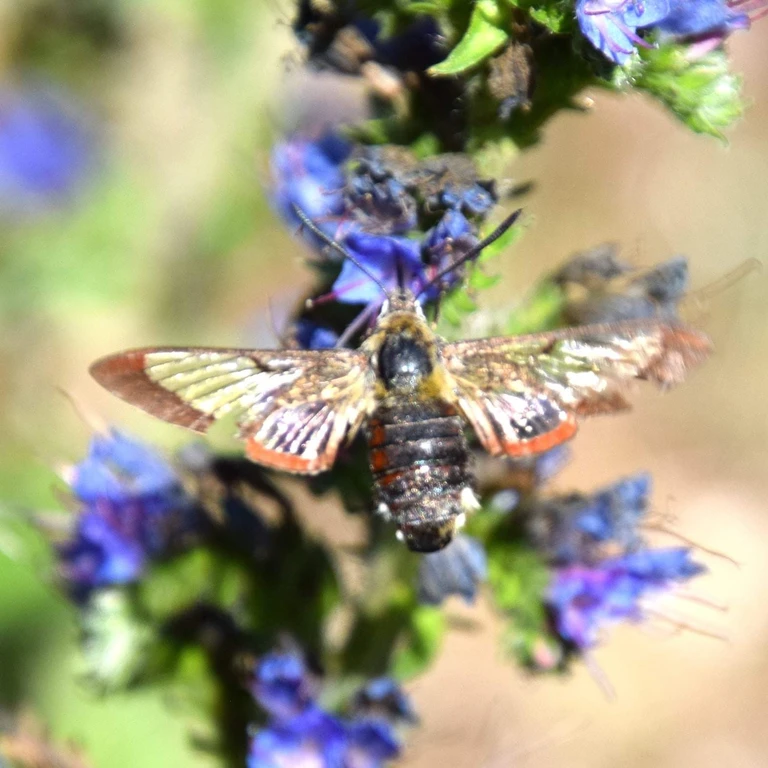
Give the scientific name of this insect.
Hemaris fuciformis
